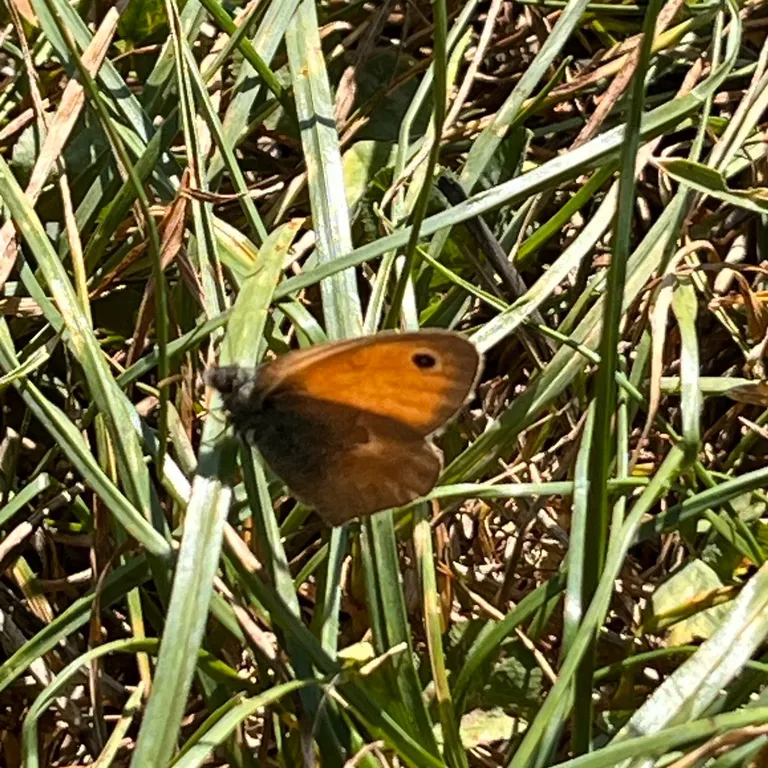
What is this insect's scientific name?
Coenonympha pamphilus
